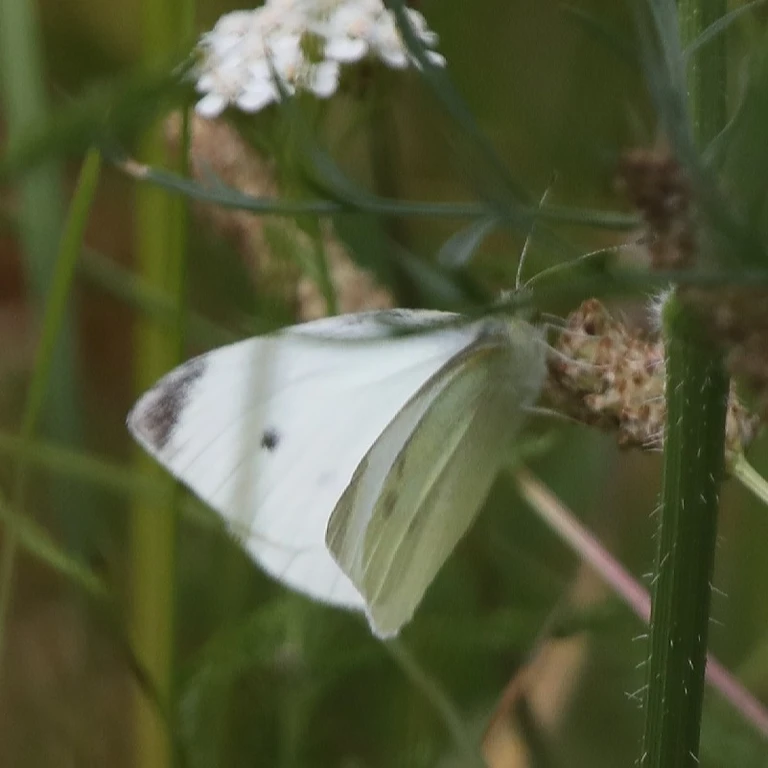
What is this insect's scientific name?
Pieris rapae
